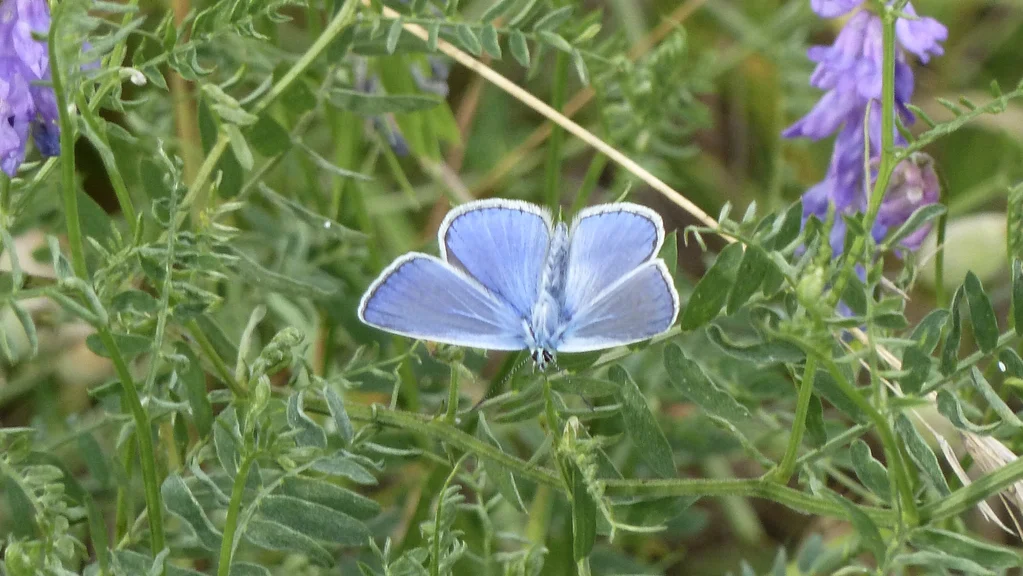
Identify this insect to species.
Polyommatus icarus
